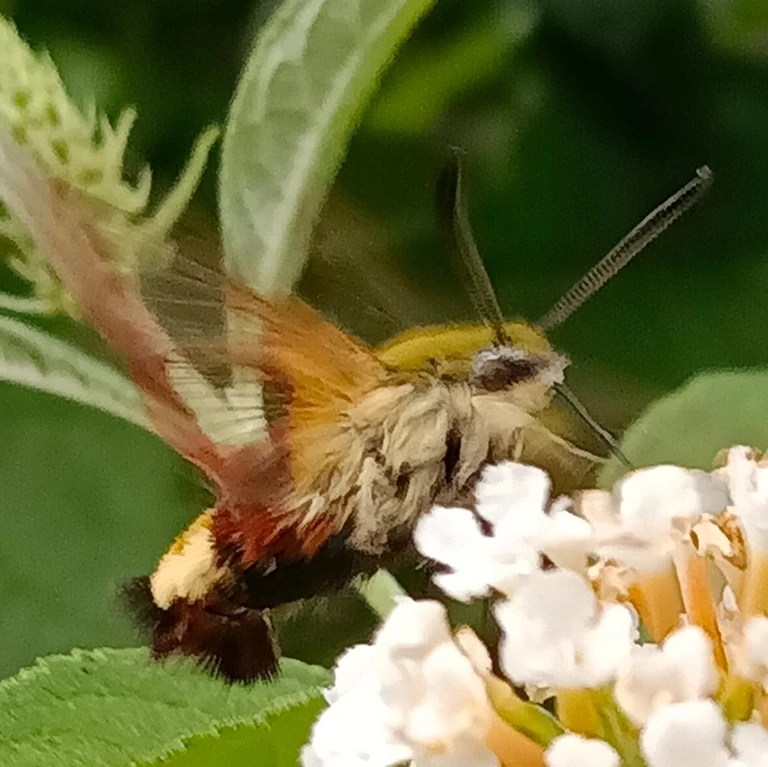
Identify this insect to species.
Hemaris fuciformis
